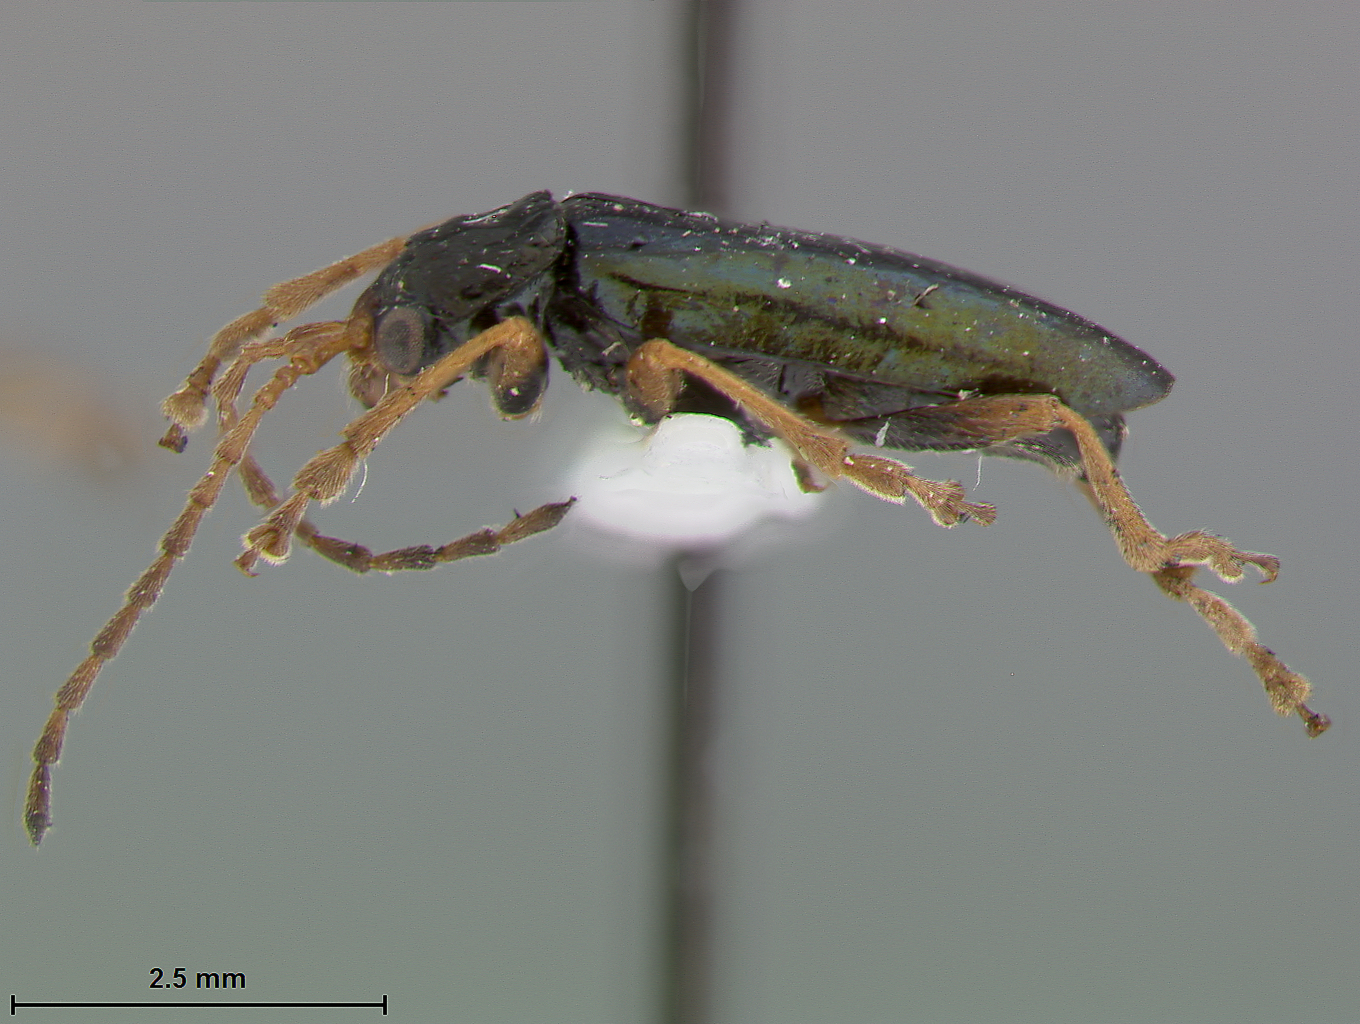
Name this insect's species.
Phyllobrotica leechi
